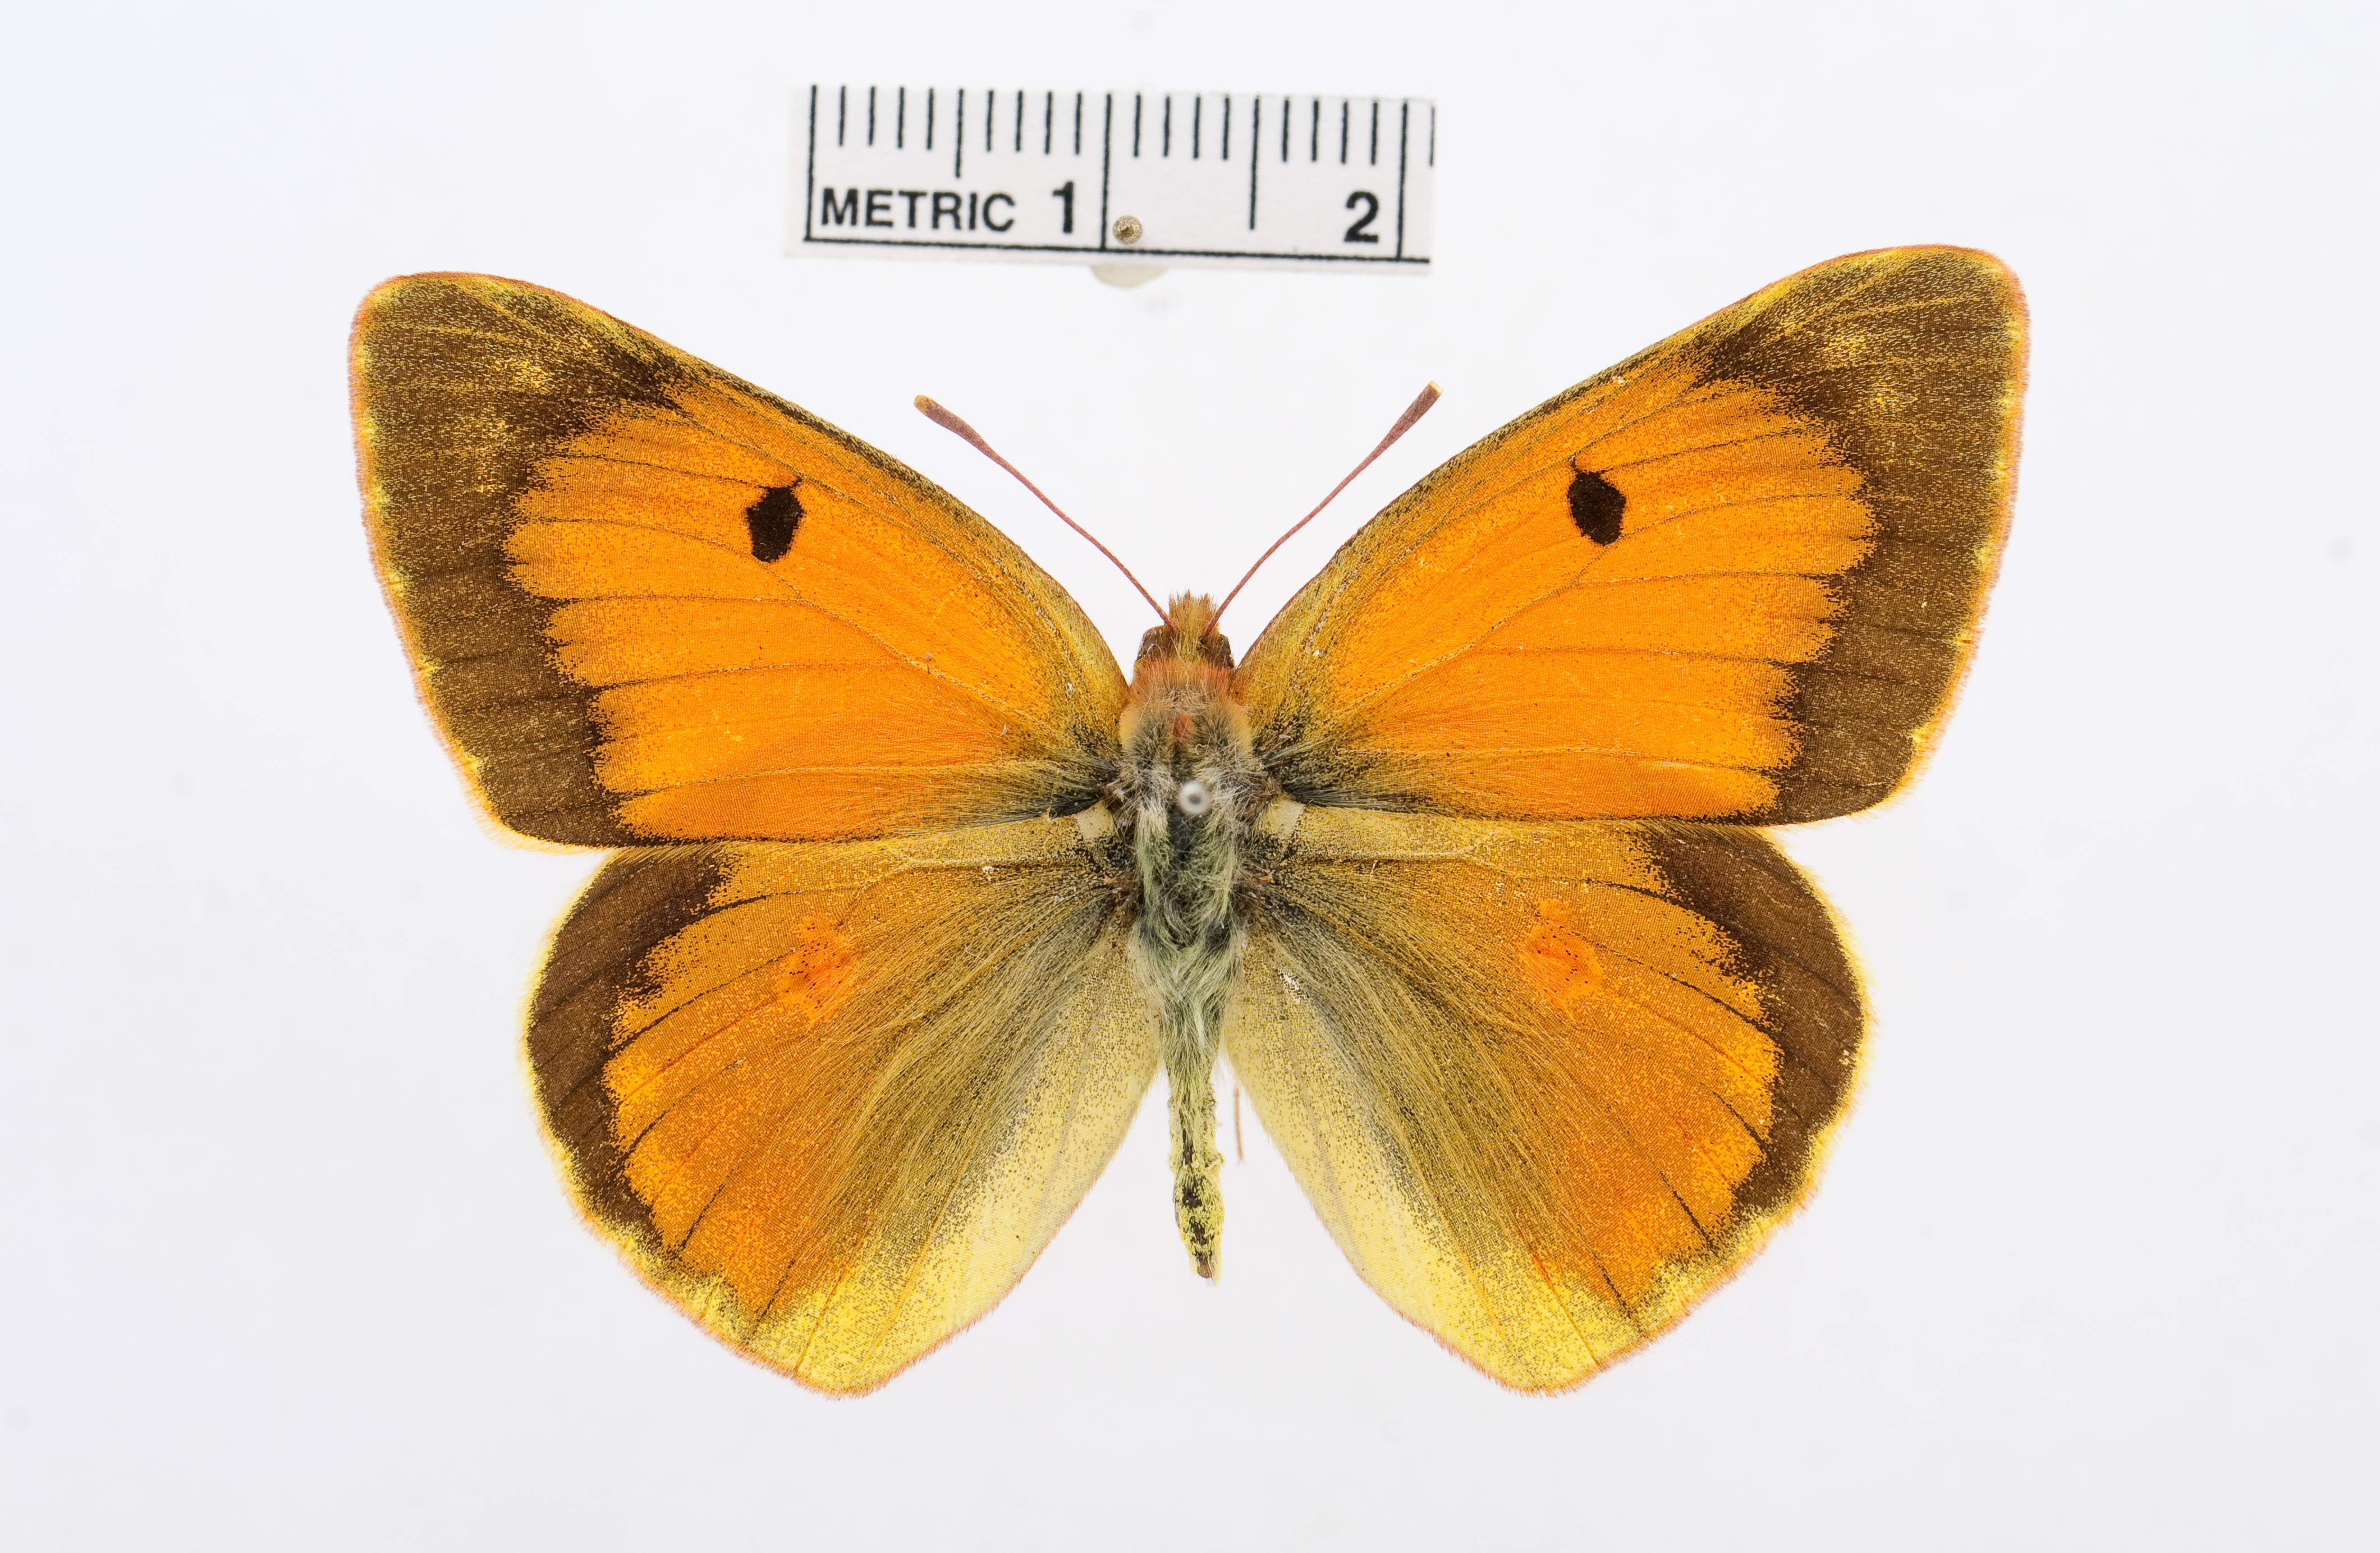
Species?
Colias croceus
